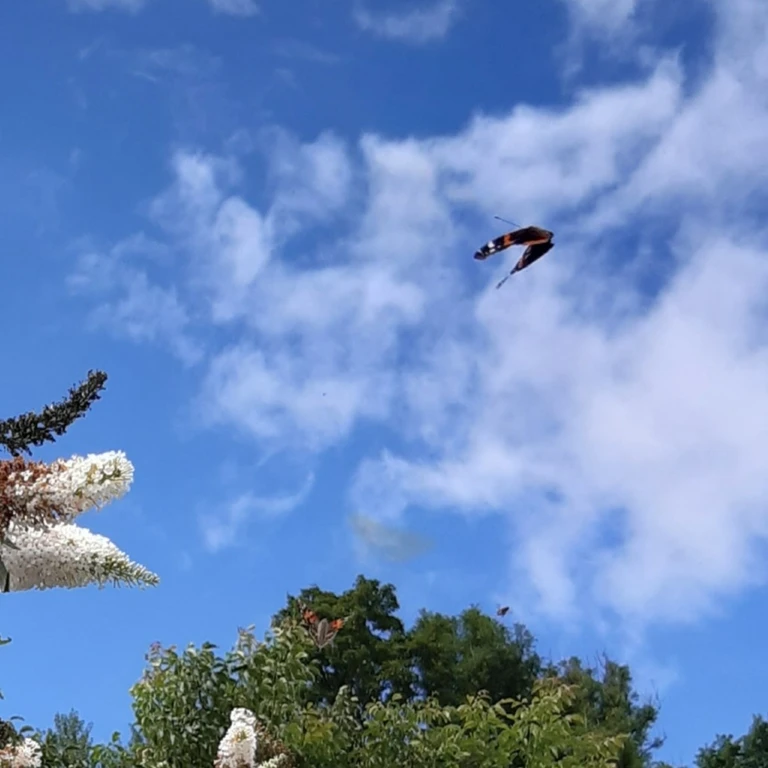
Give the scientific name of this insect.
Vanessa atalanta
